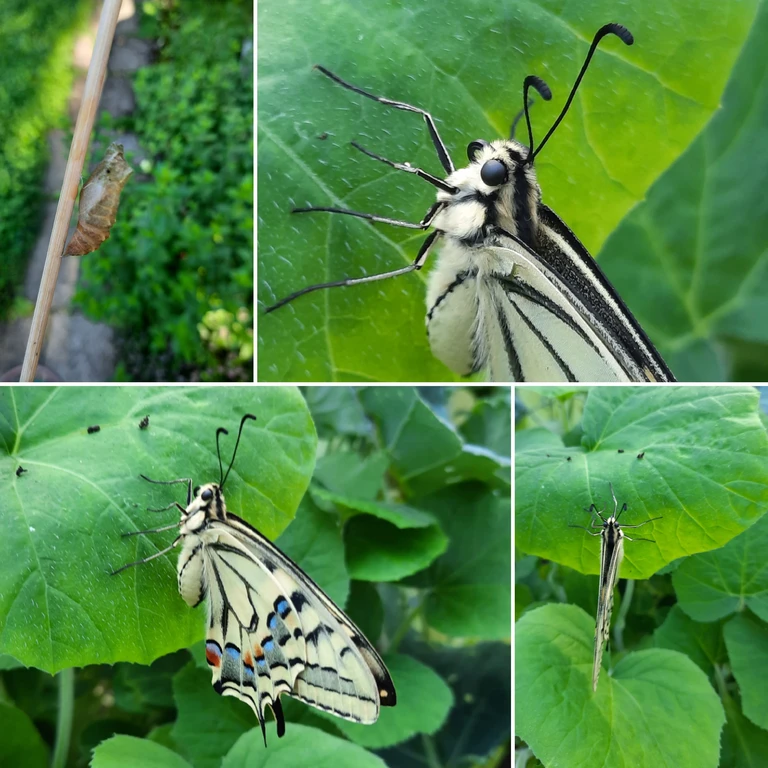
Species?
Papilio machaon
